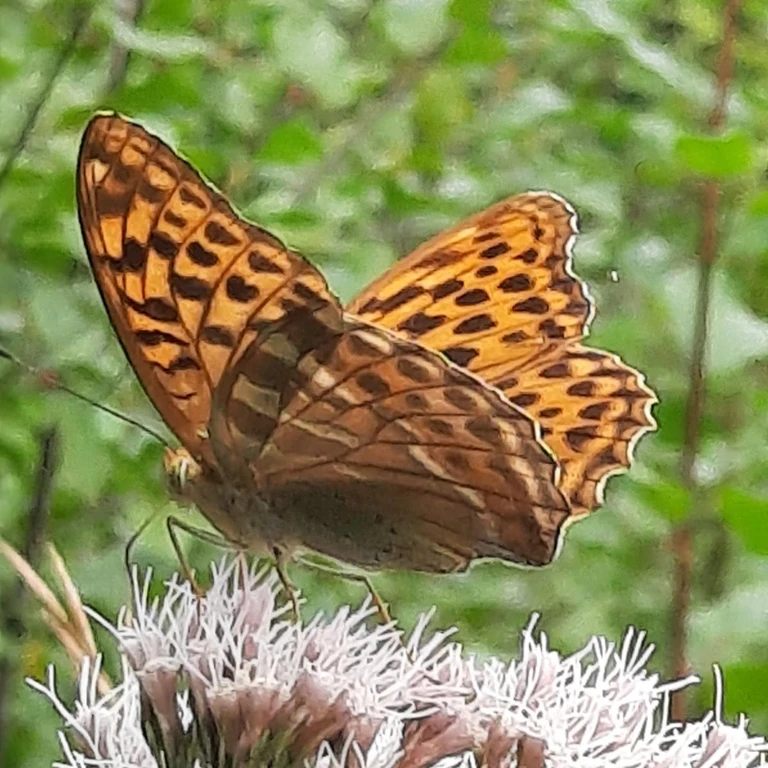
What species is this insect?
Argynnis paphia
